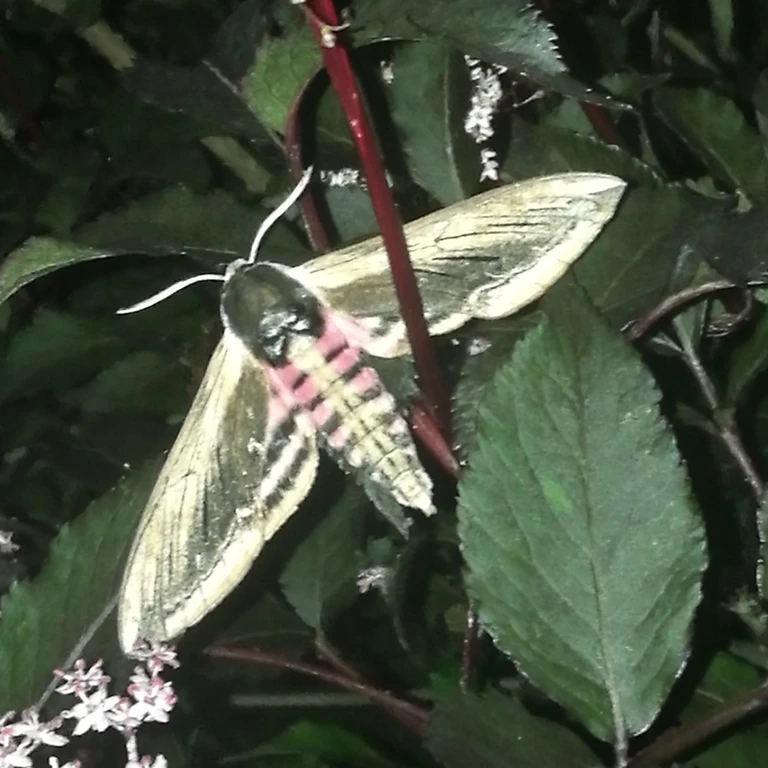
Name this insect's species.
Sphinx ligustri
